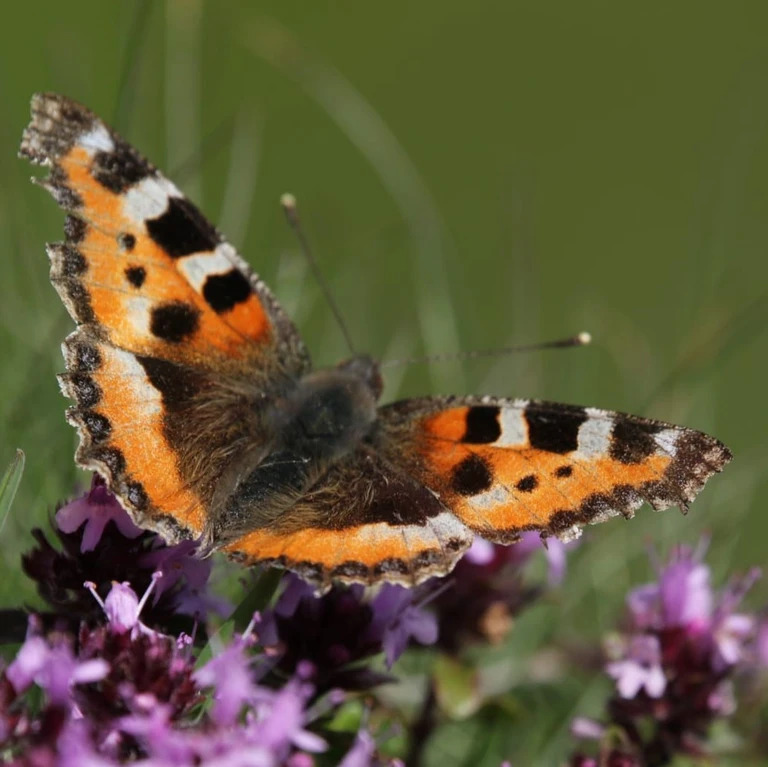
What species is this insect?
Aglais urticae
